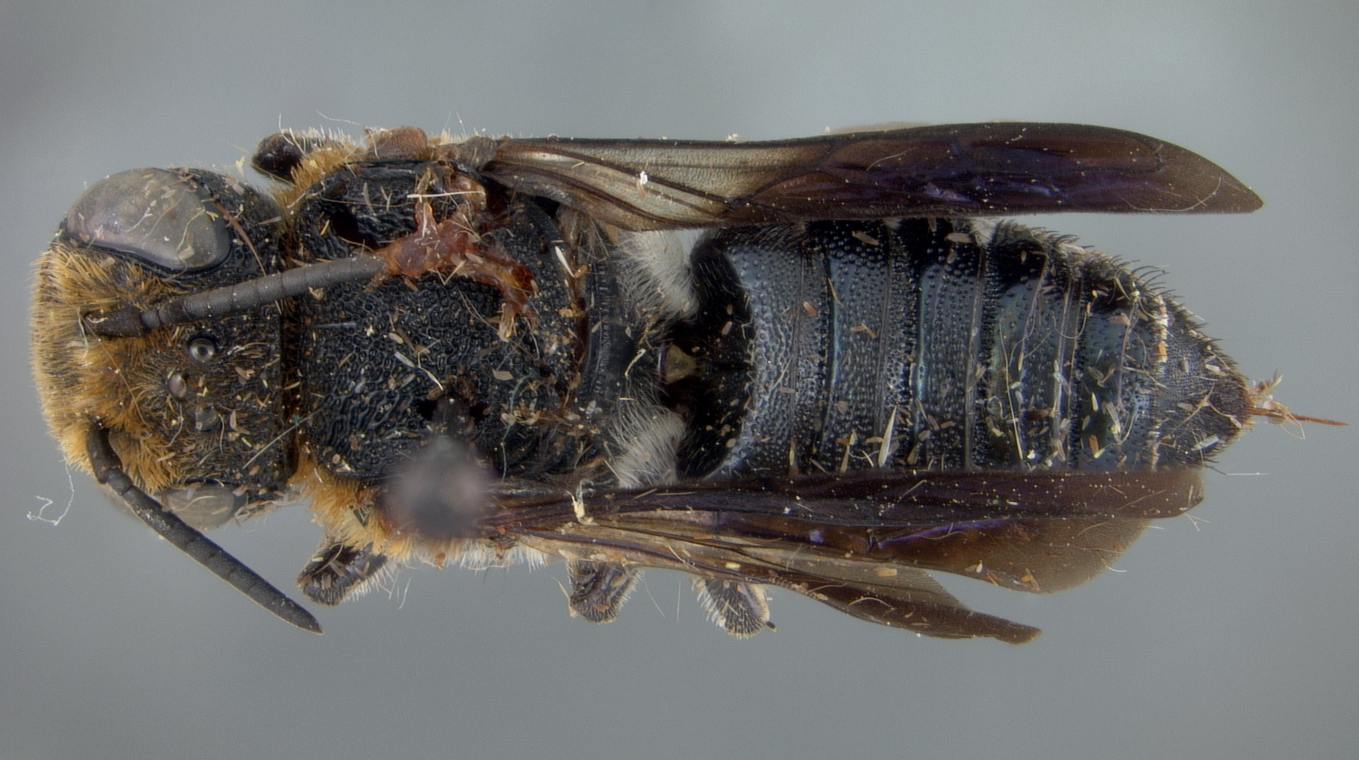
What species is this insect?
Megachile strupigera
